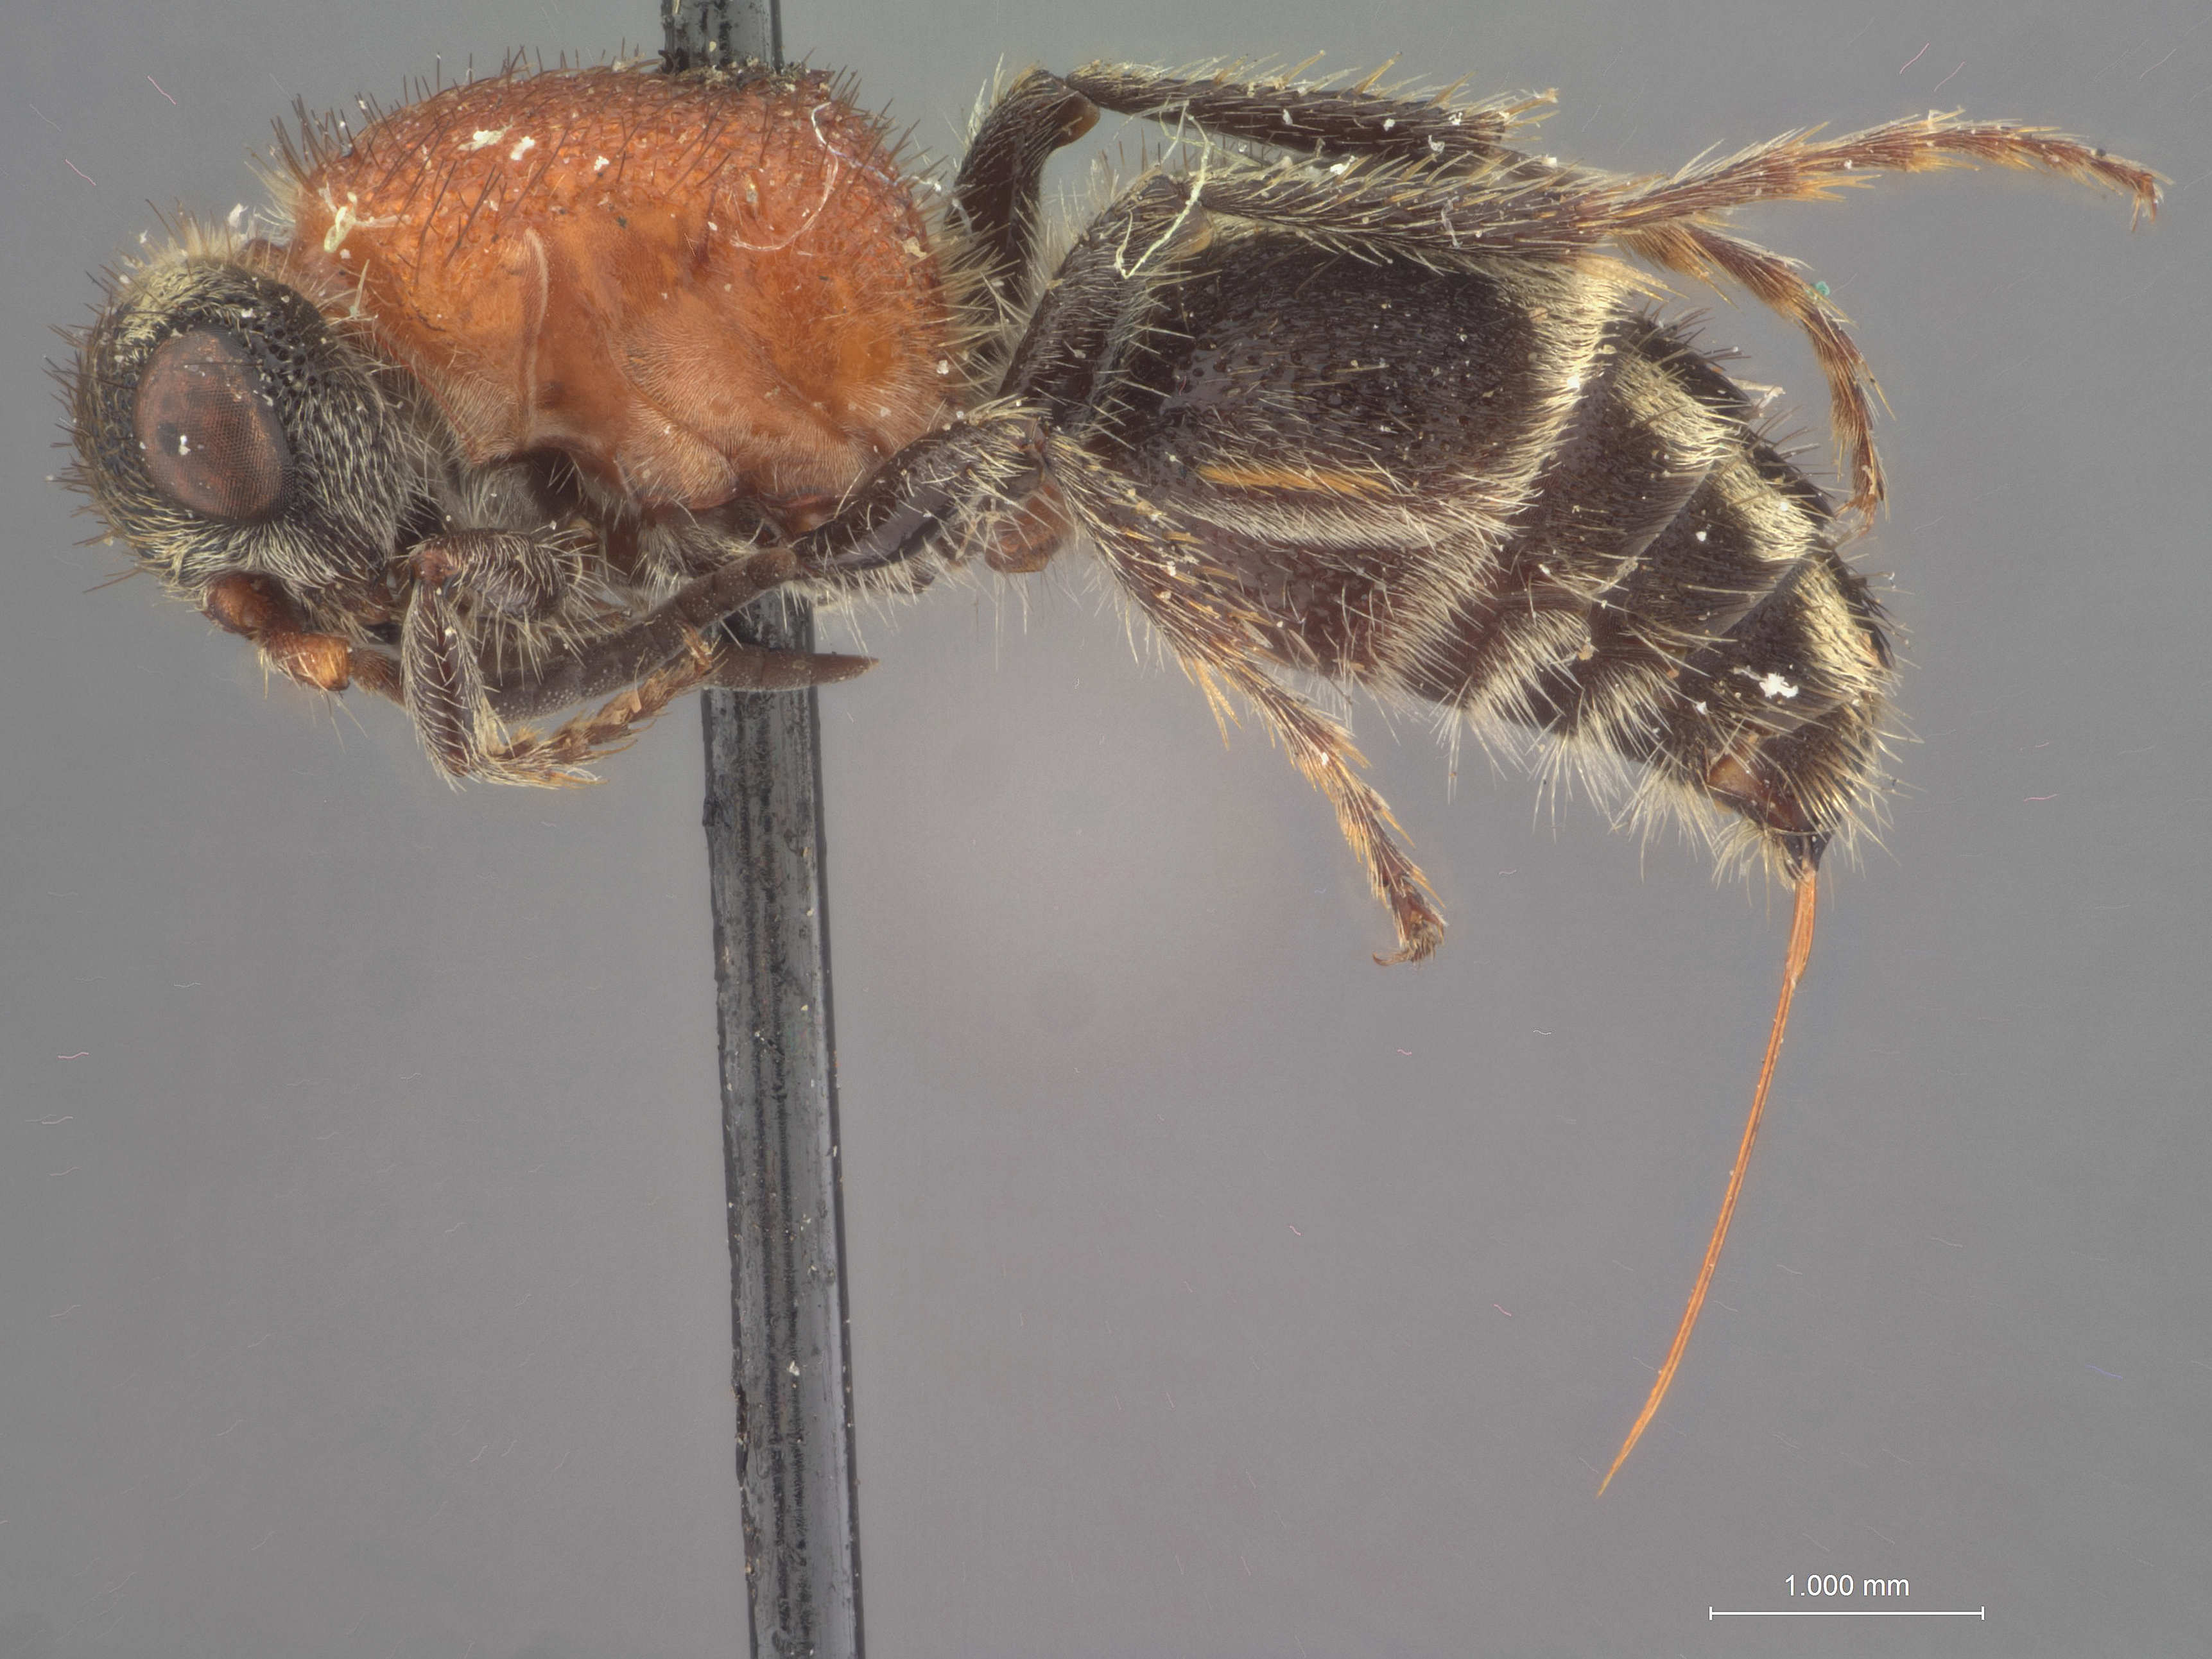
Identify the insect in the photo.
Timulla fiebrigi
